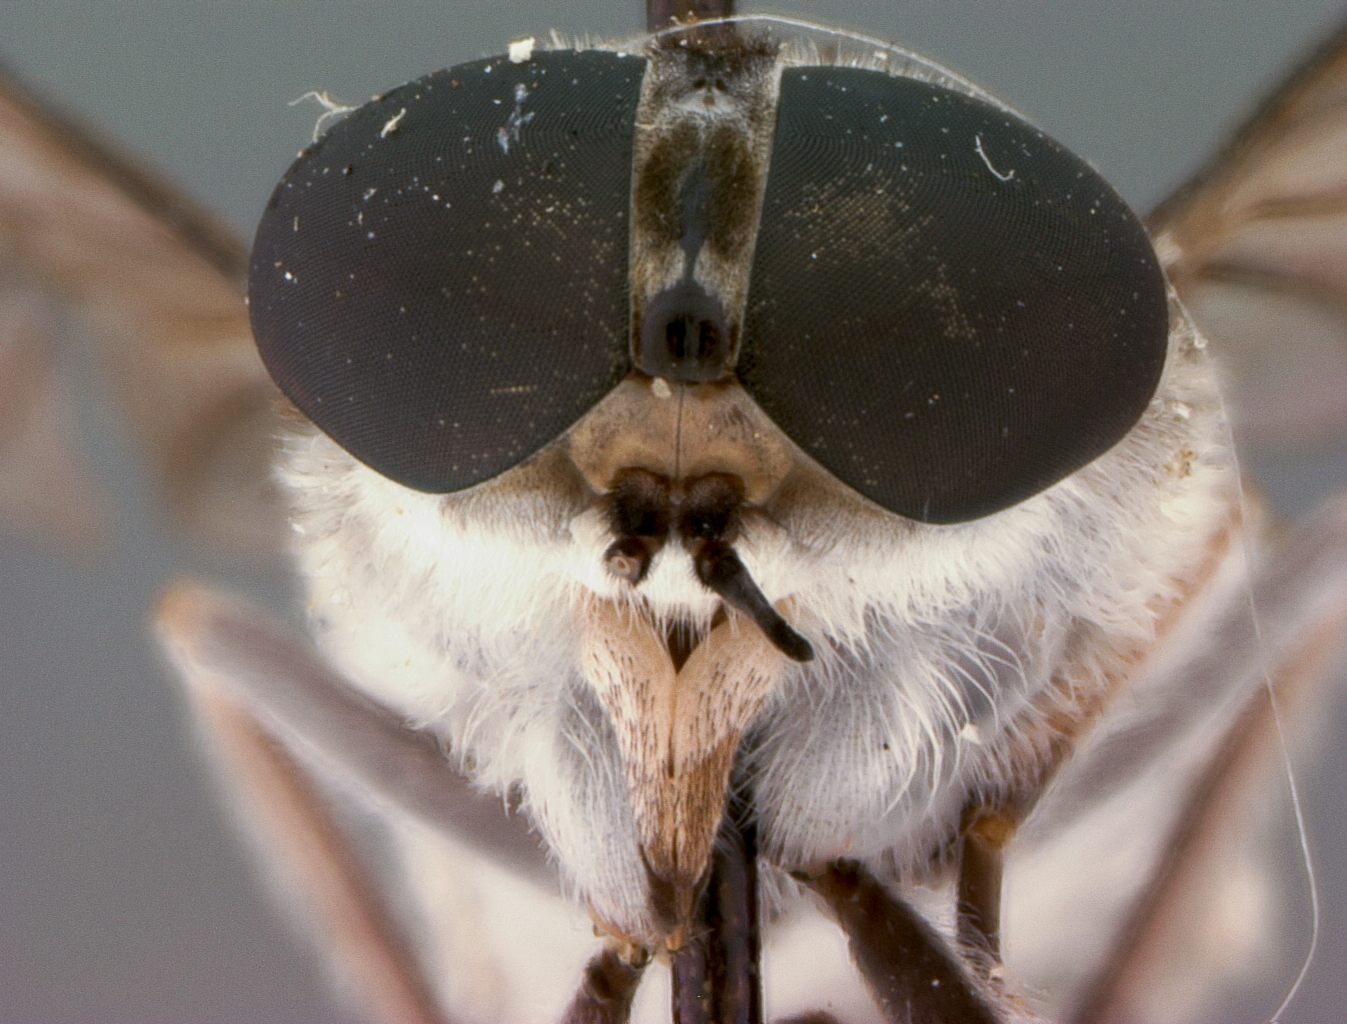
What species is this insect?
Tabanus fairchildi
